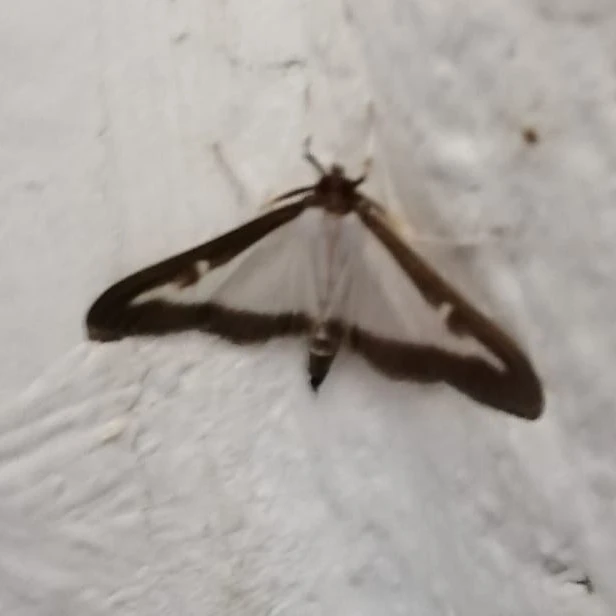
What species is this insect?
Cydalima perspectalis
